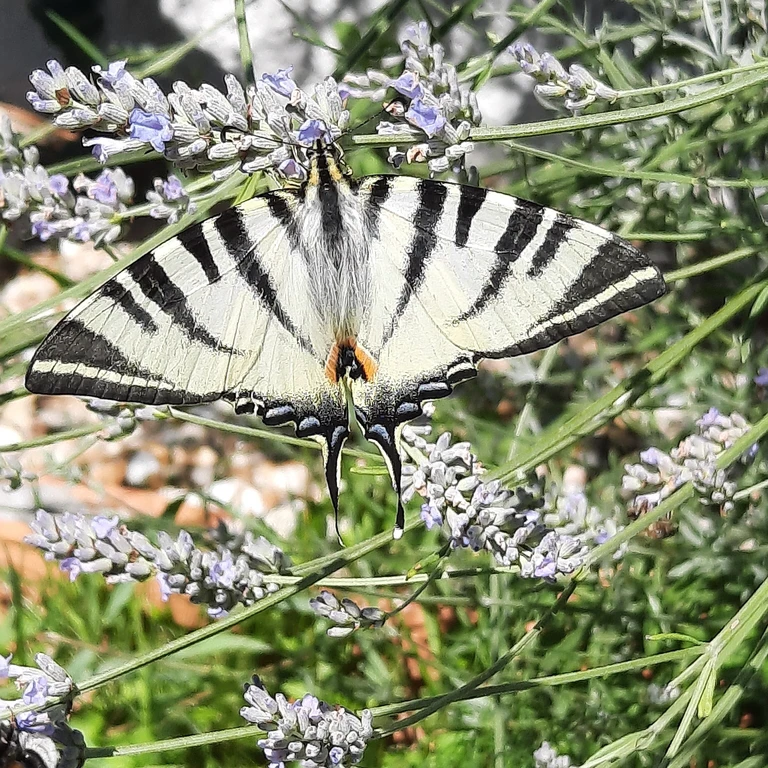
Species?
Iphiclides podalirius
